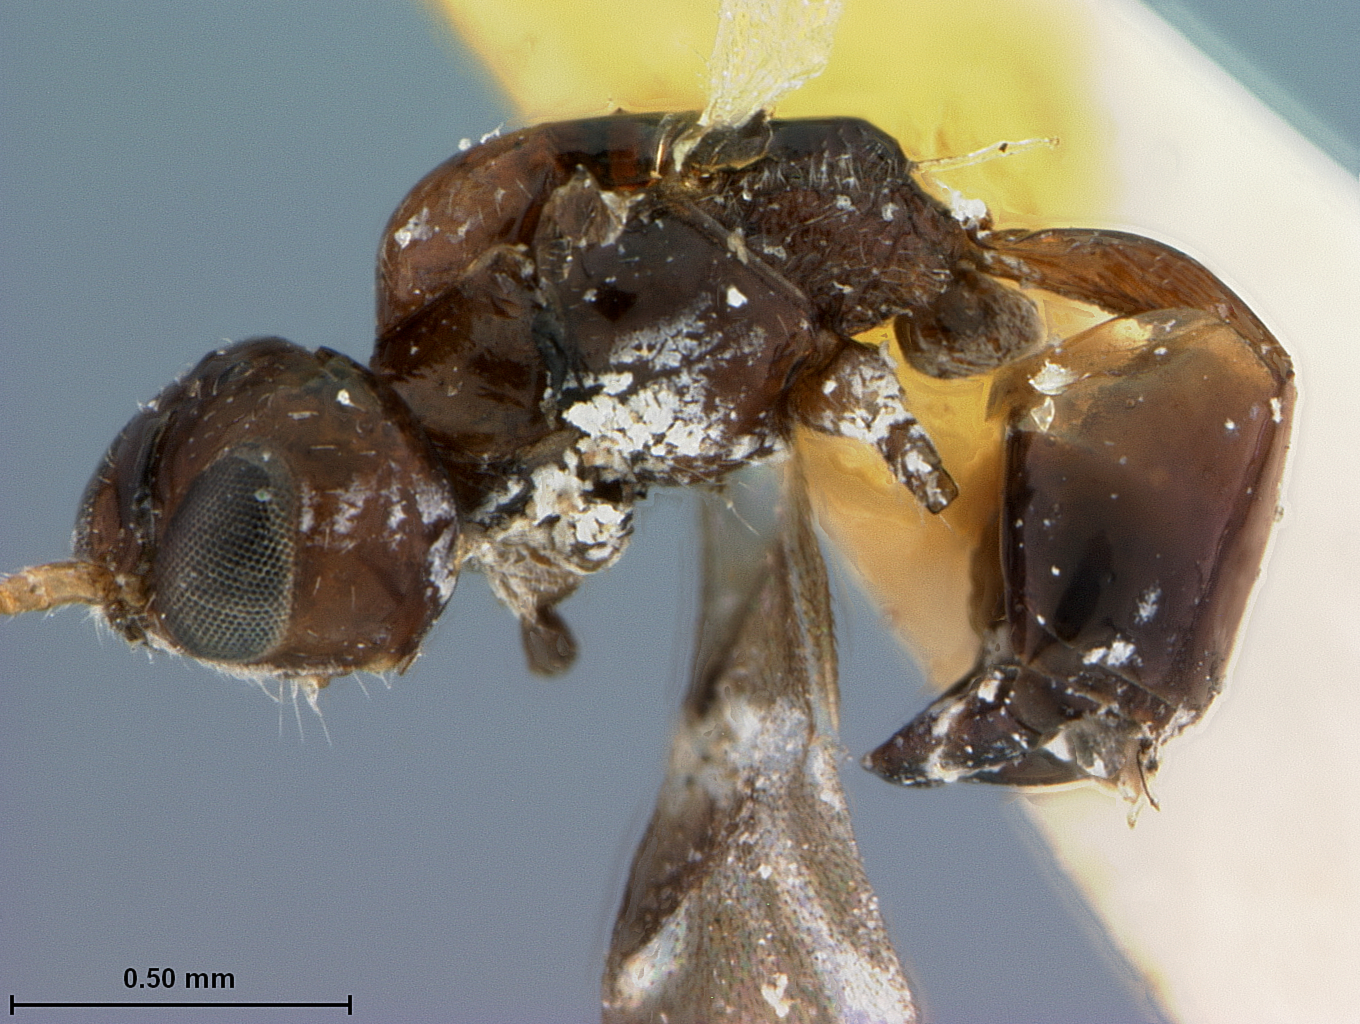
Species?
Leiophron fuscipennis
